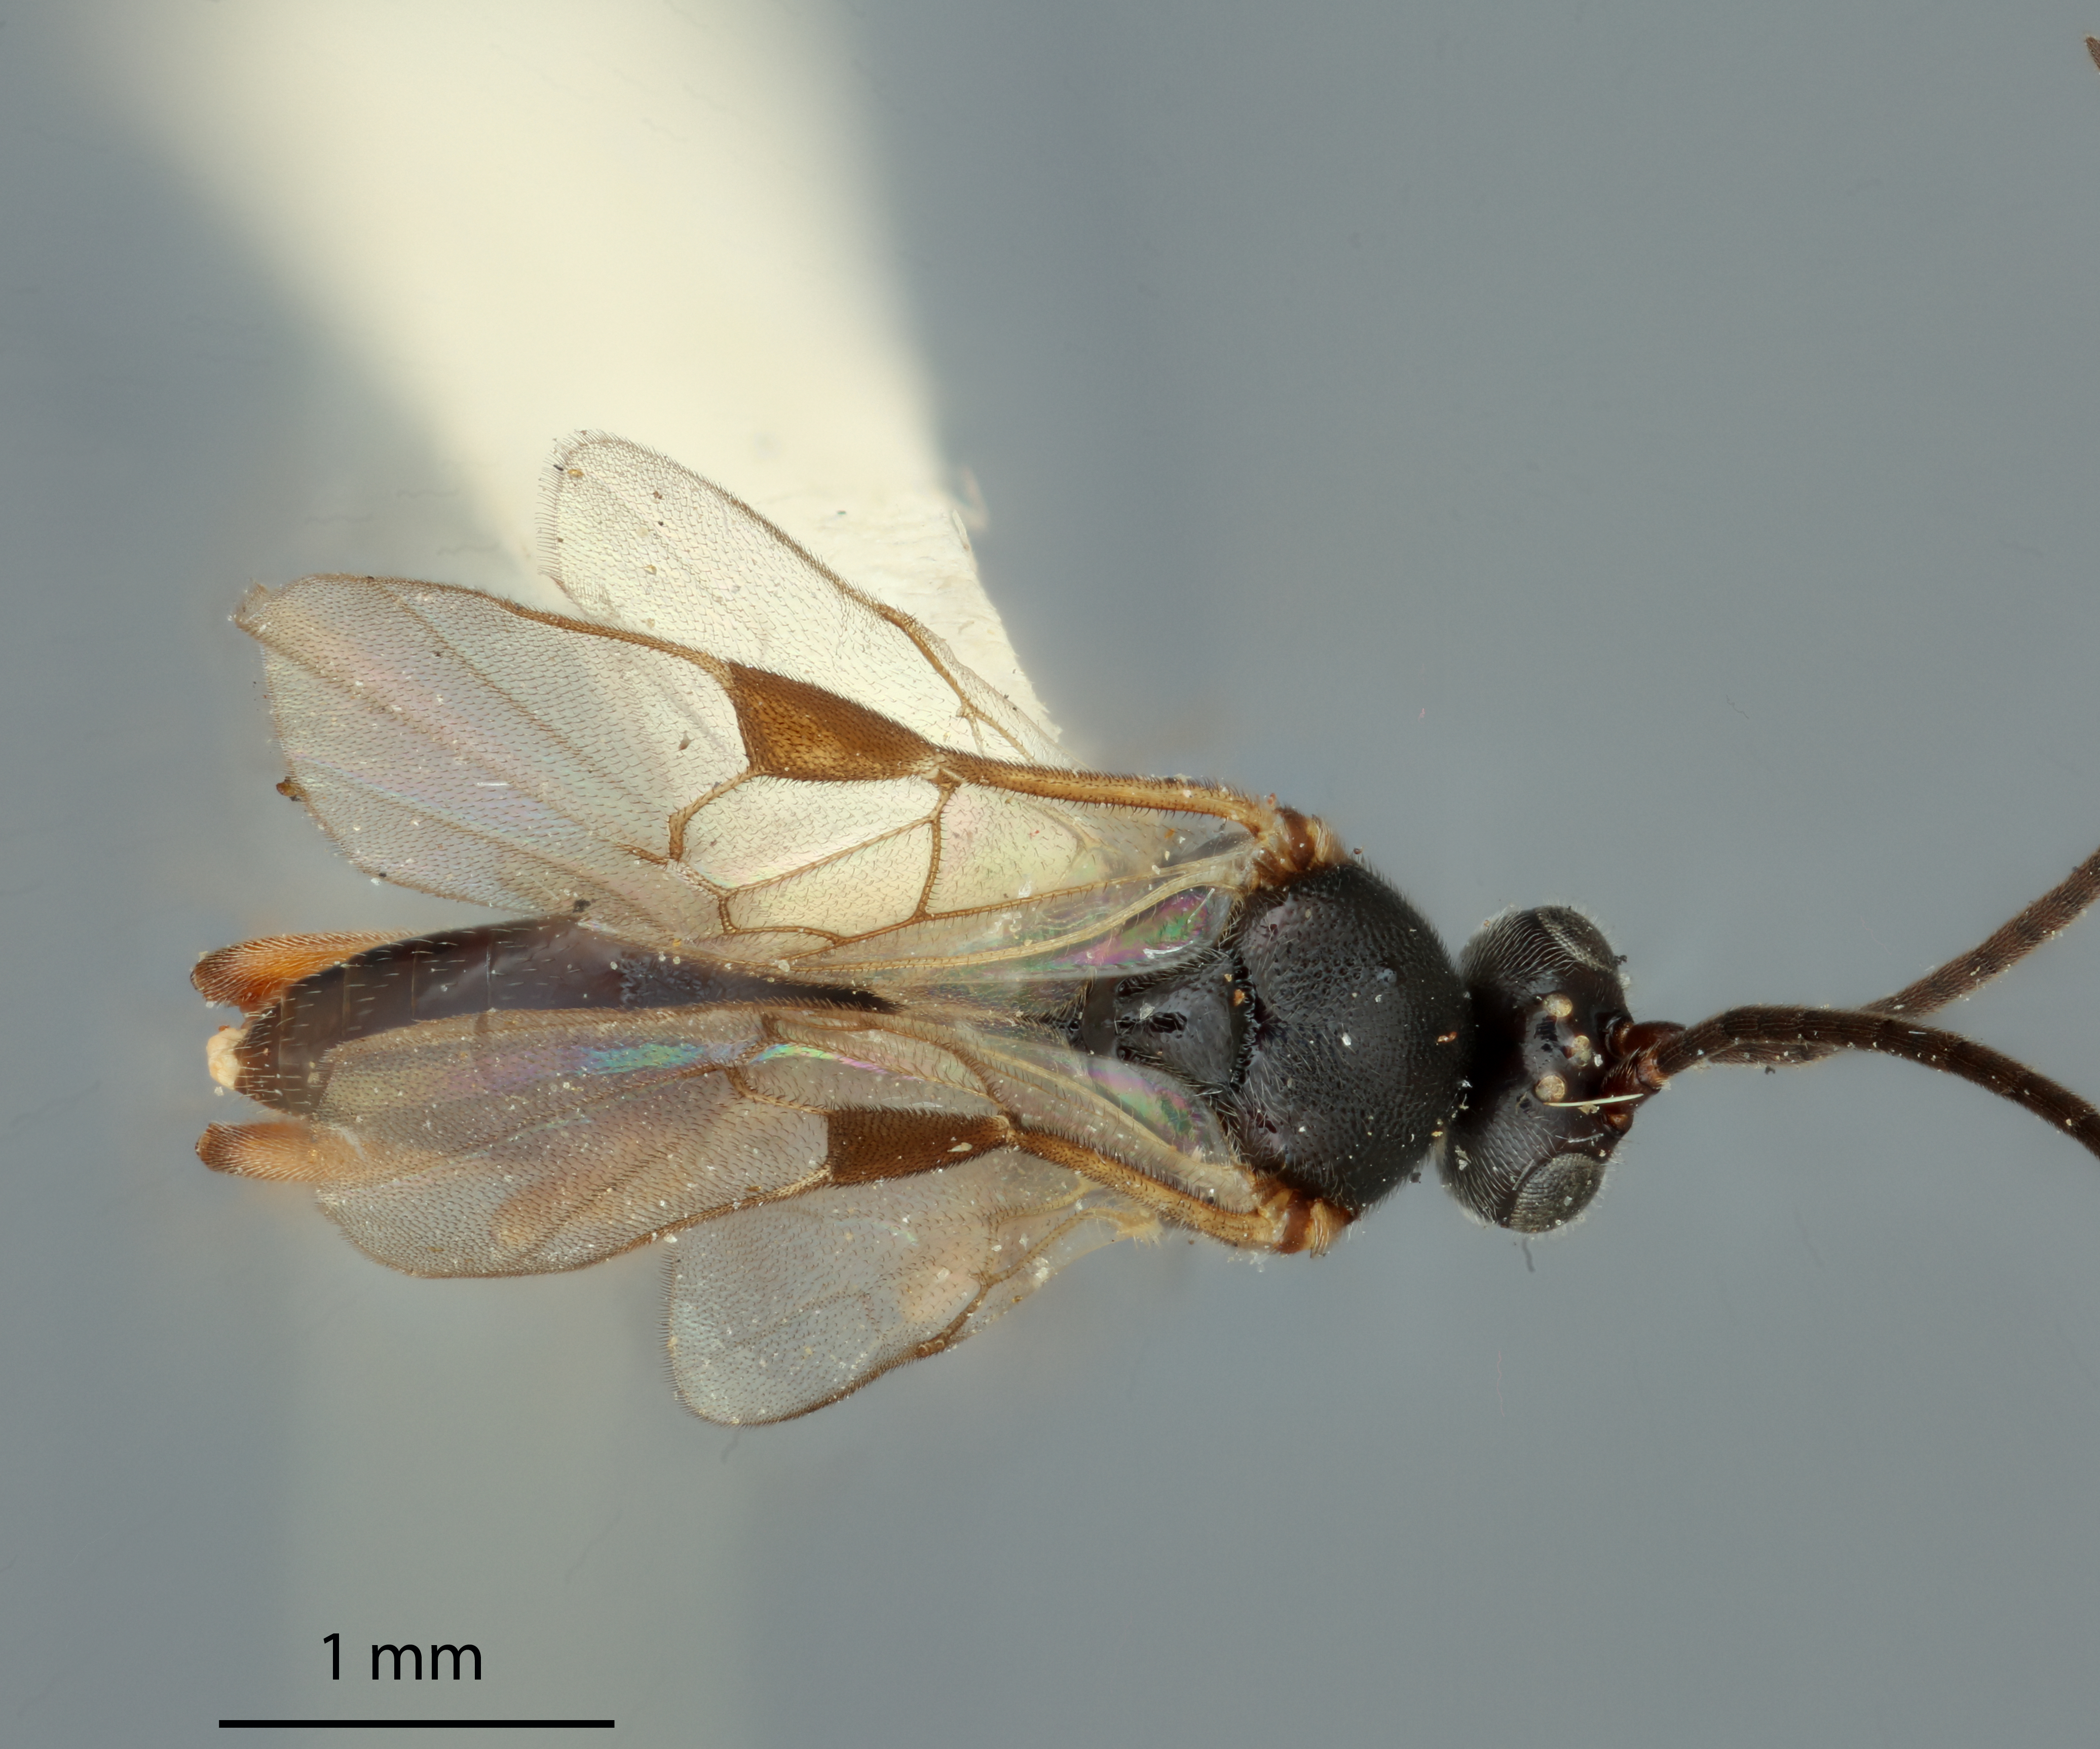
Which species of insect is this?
Apanteles australiensis
